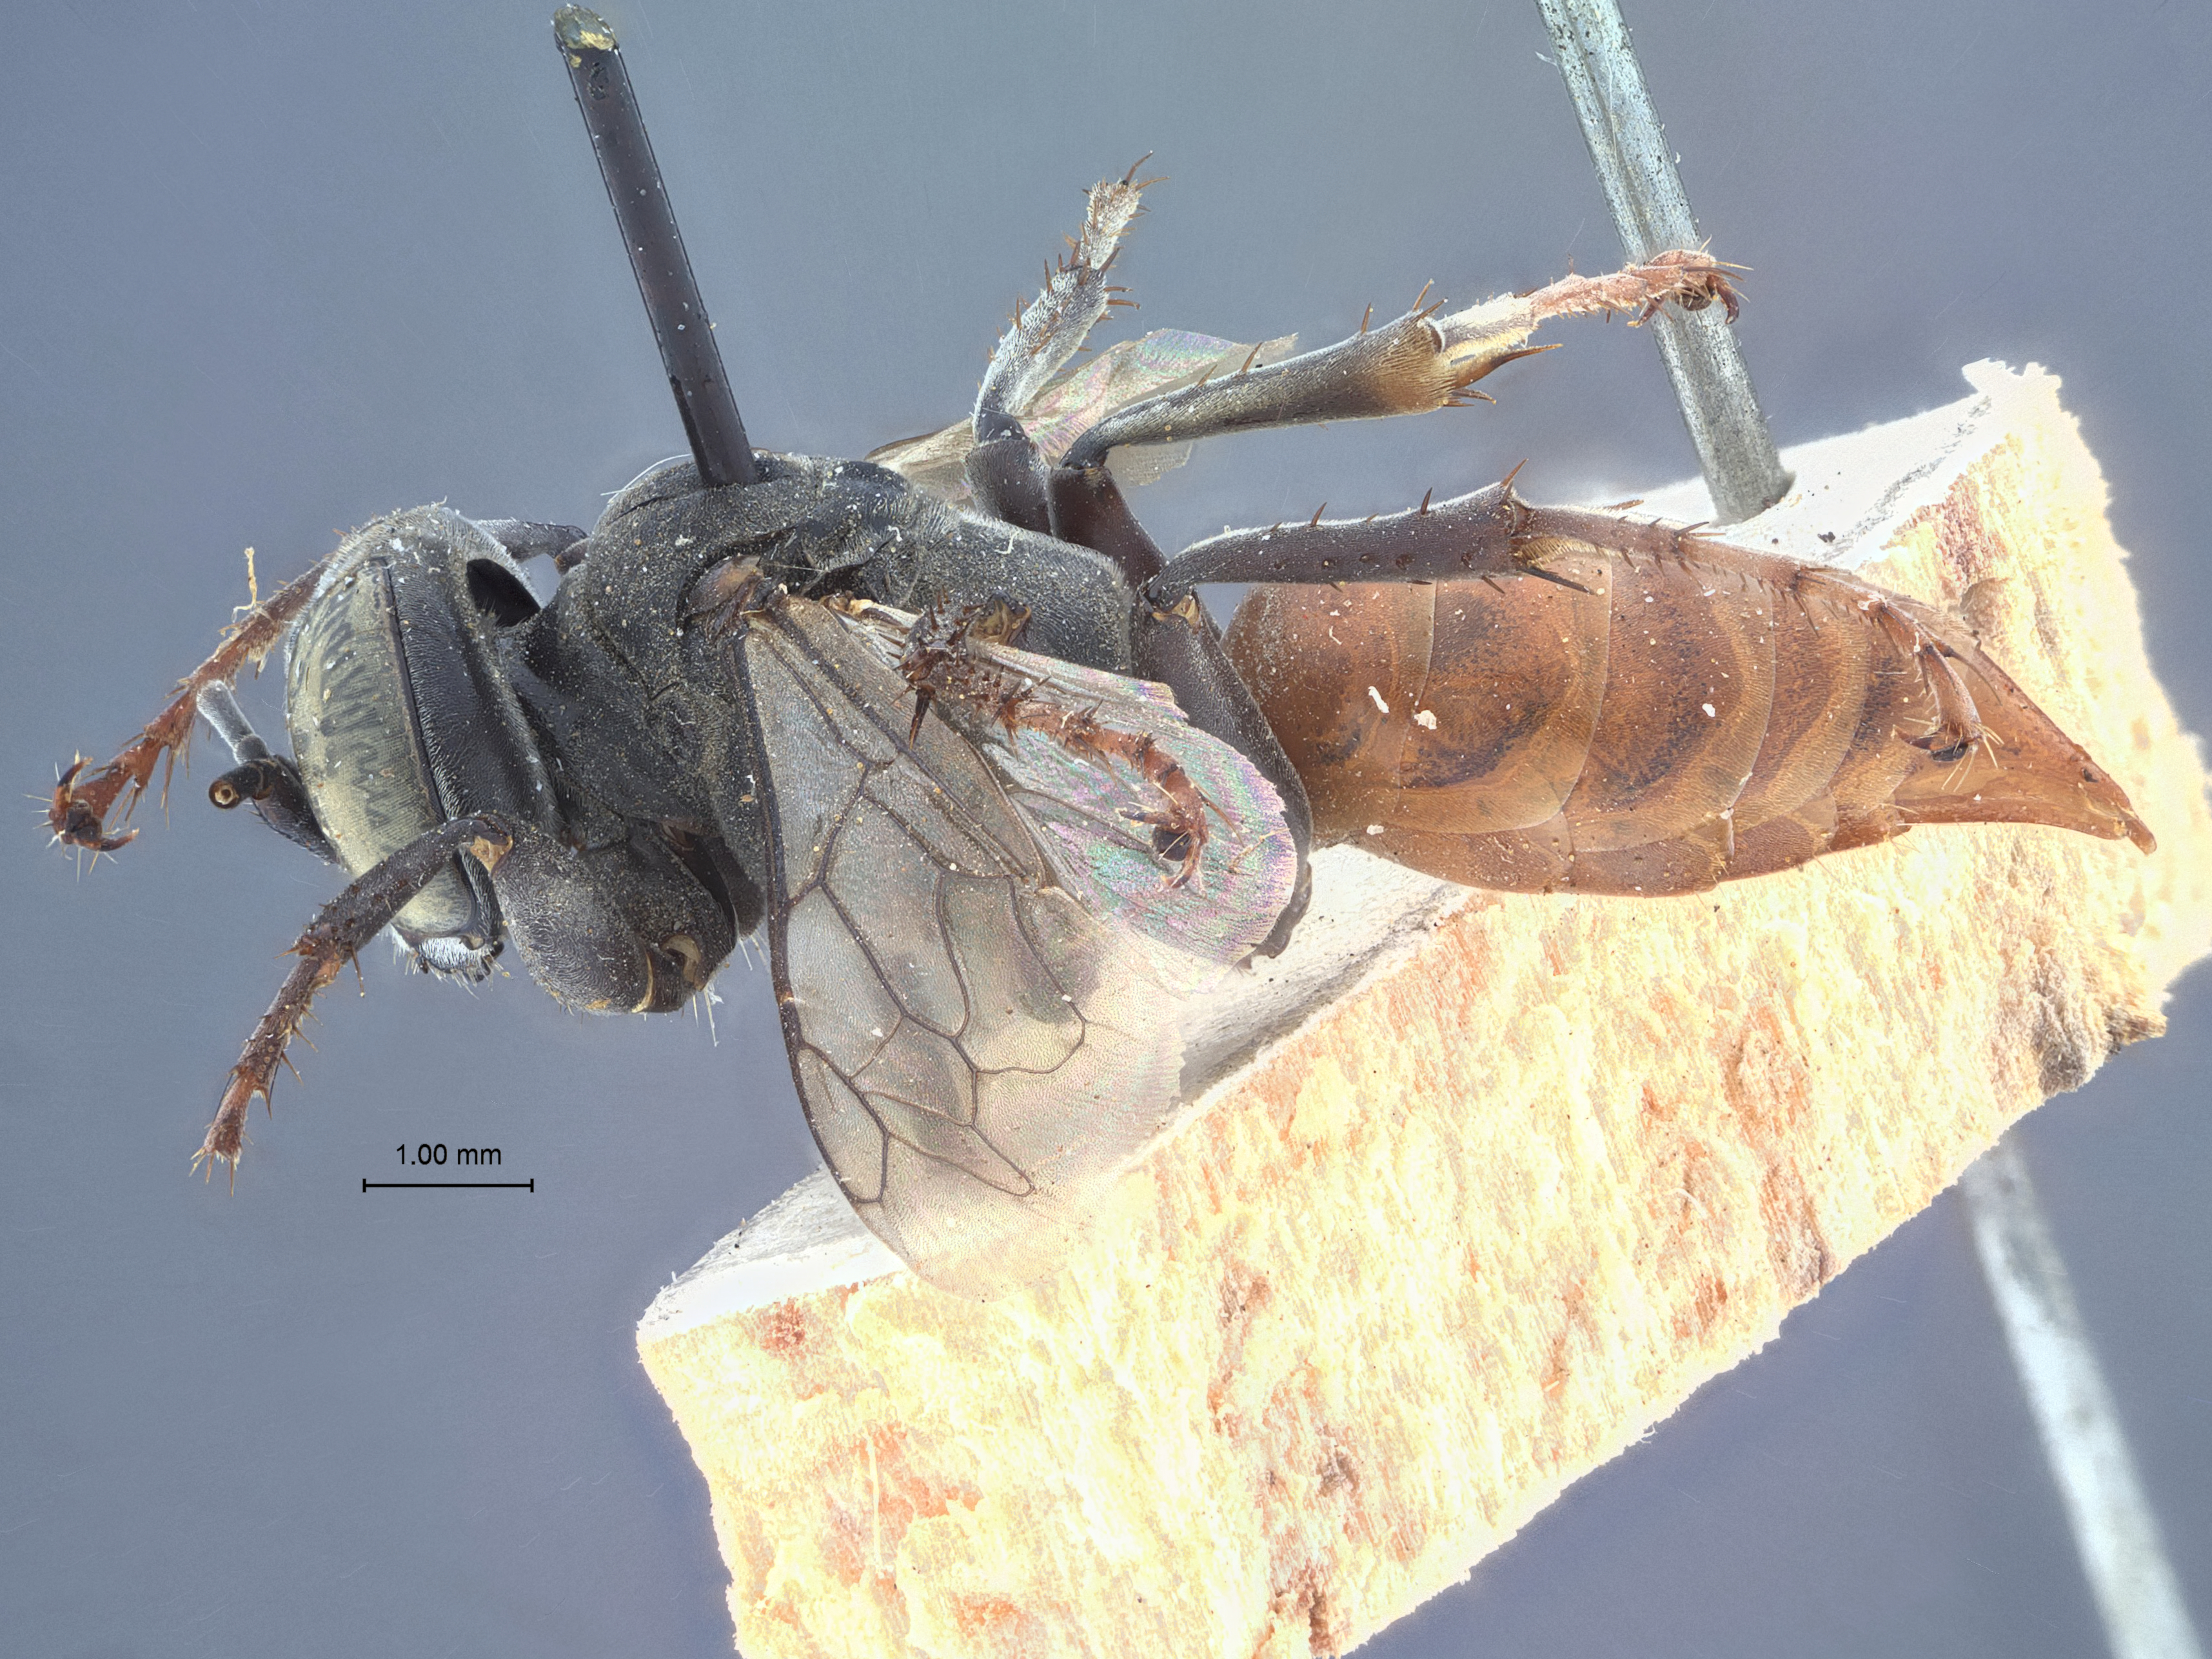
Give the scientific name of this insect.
Tachysphex eldoradensis
